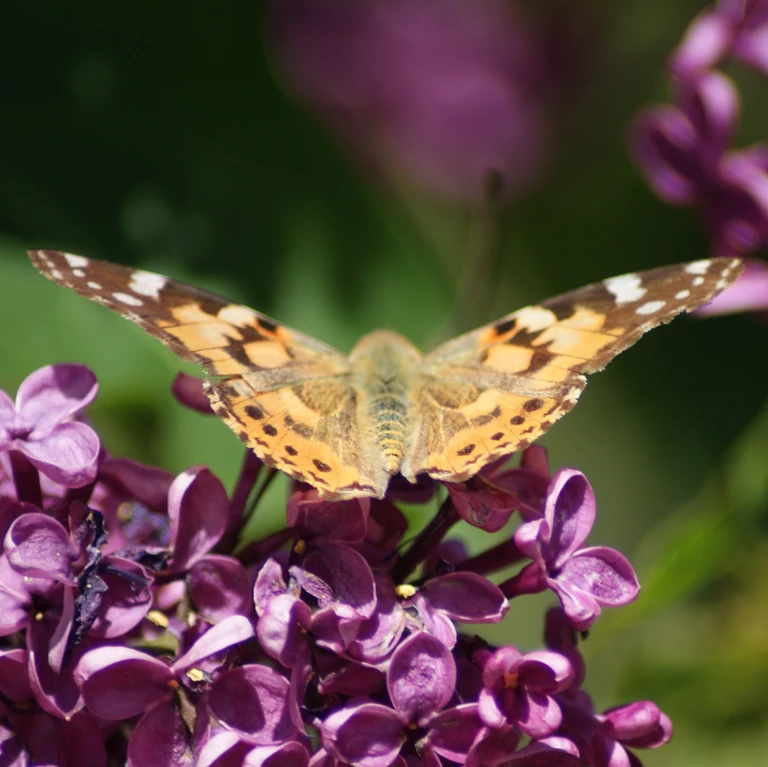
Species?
Vanessa cardui
